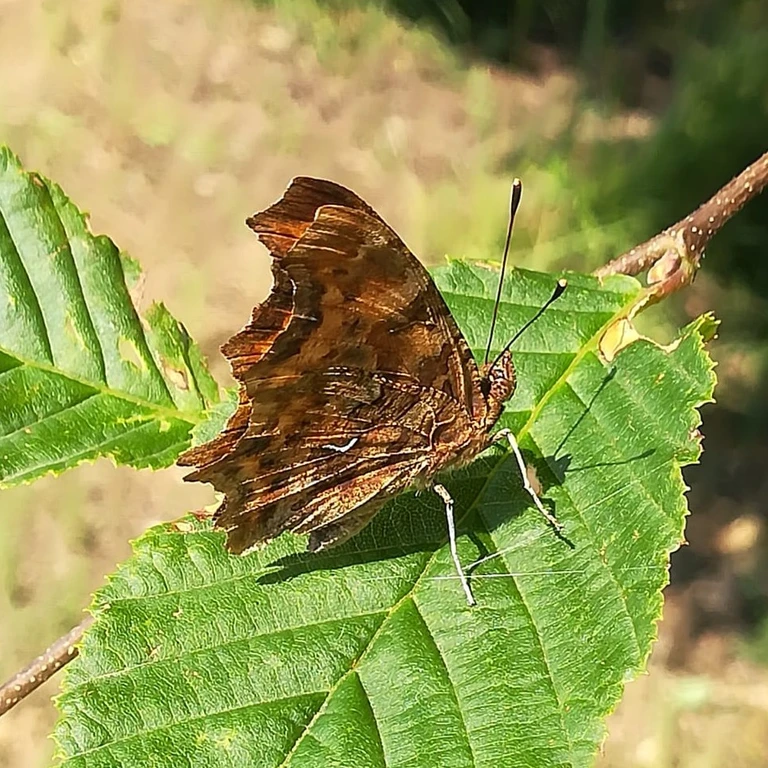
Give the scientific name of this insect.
Polygonia c-album
